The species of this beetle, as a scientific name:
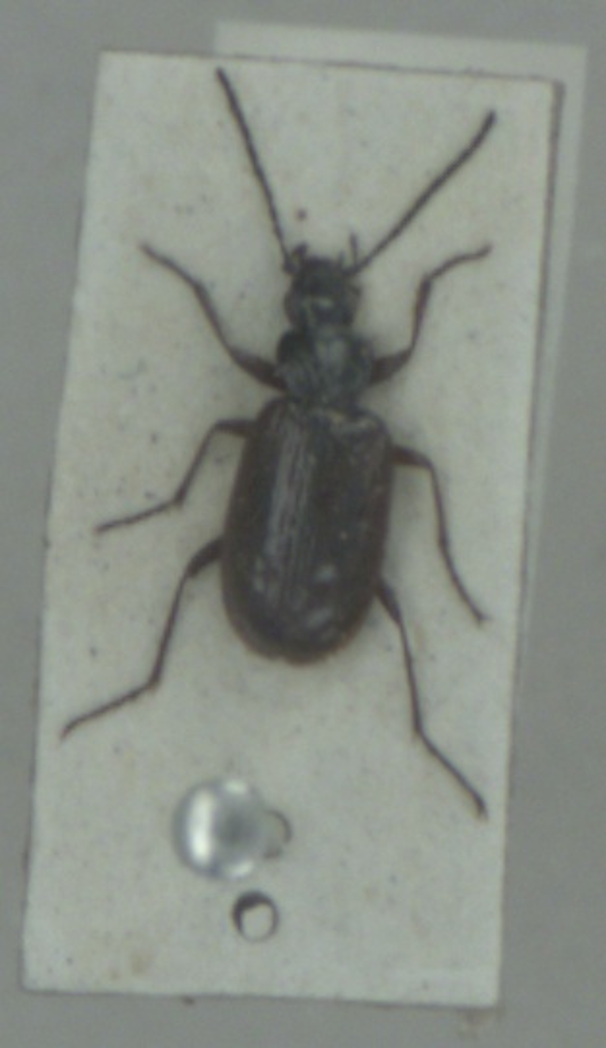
Agonum piceum
